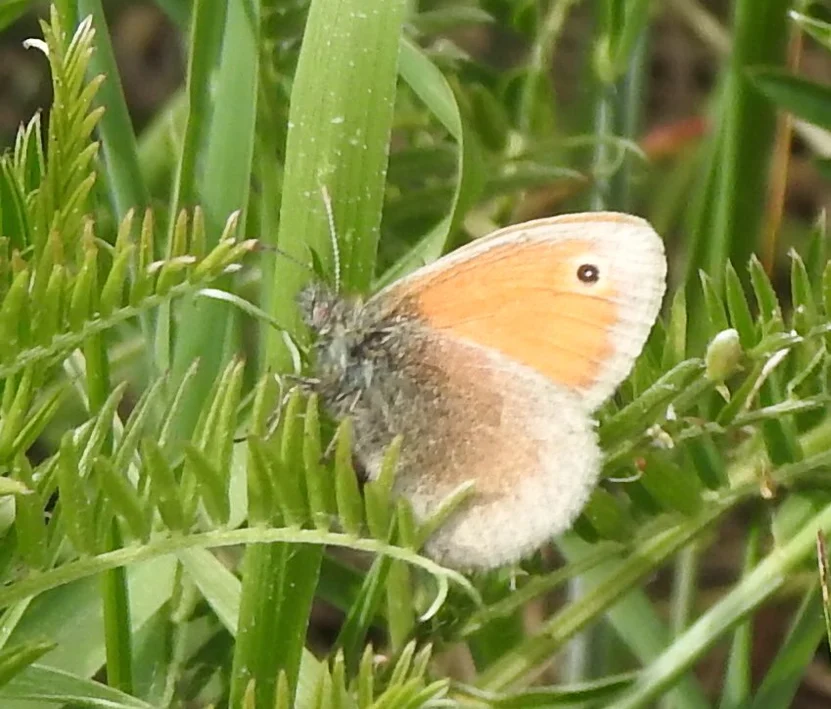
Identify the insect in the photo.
Coenonympha pamphilus
